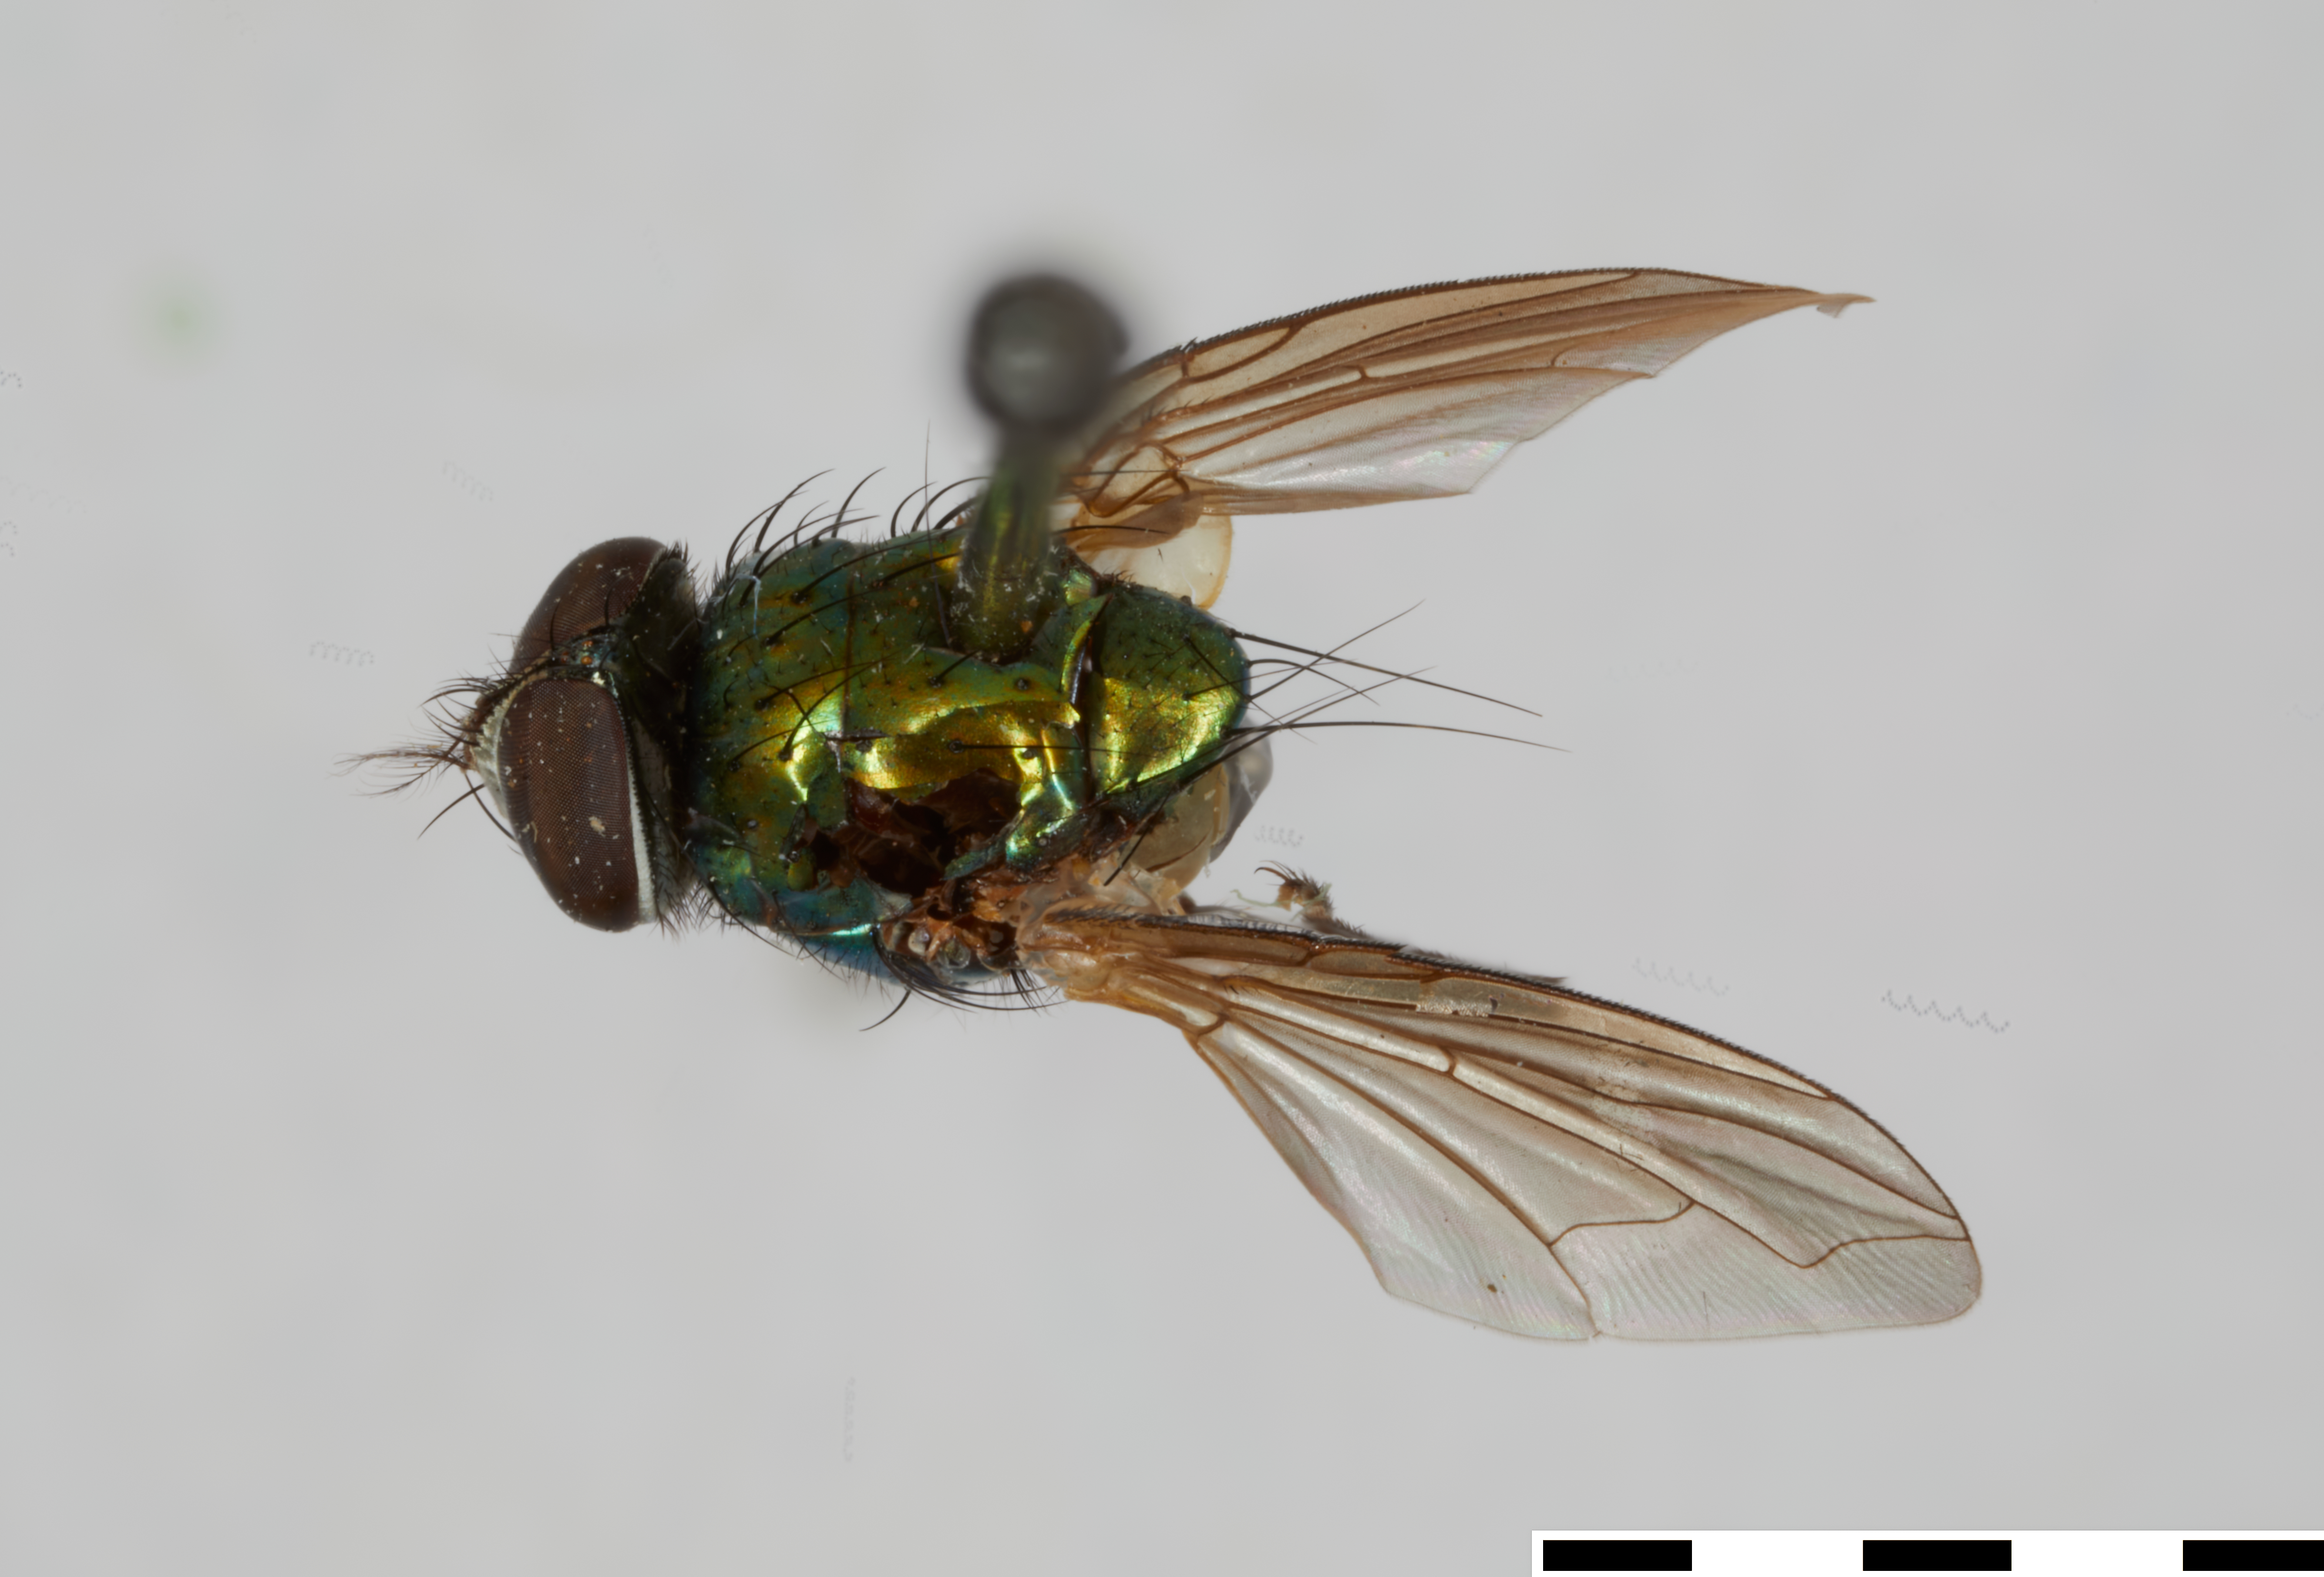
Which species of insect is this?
Dyscritomyia similis
